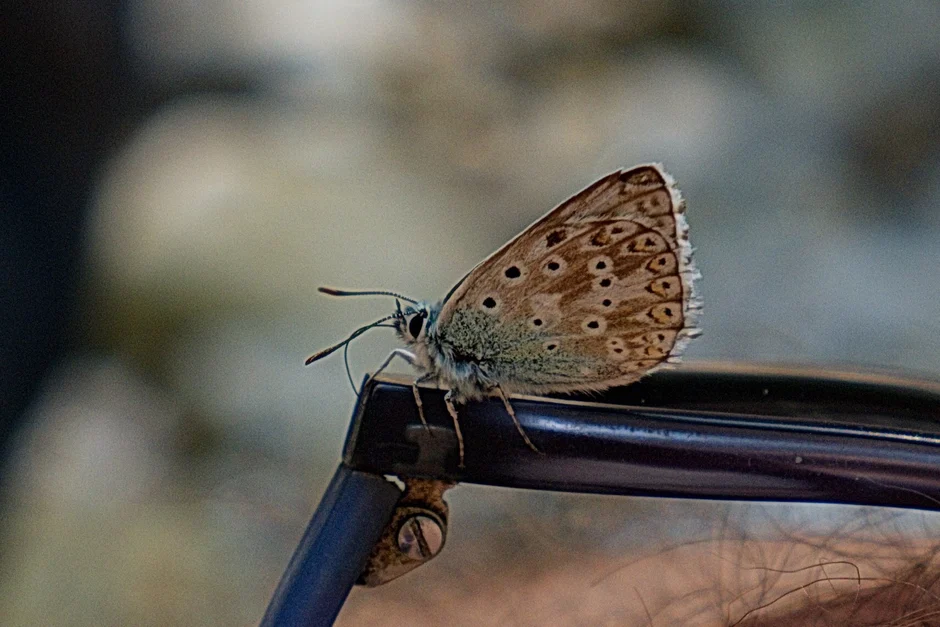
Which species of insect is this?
Lysandra coridon
